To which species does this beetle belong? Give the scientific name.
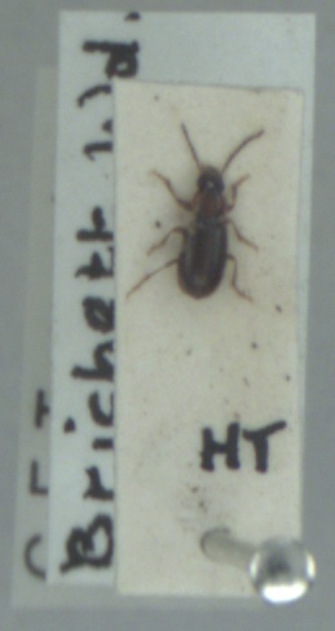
Acupalpus dubius
